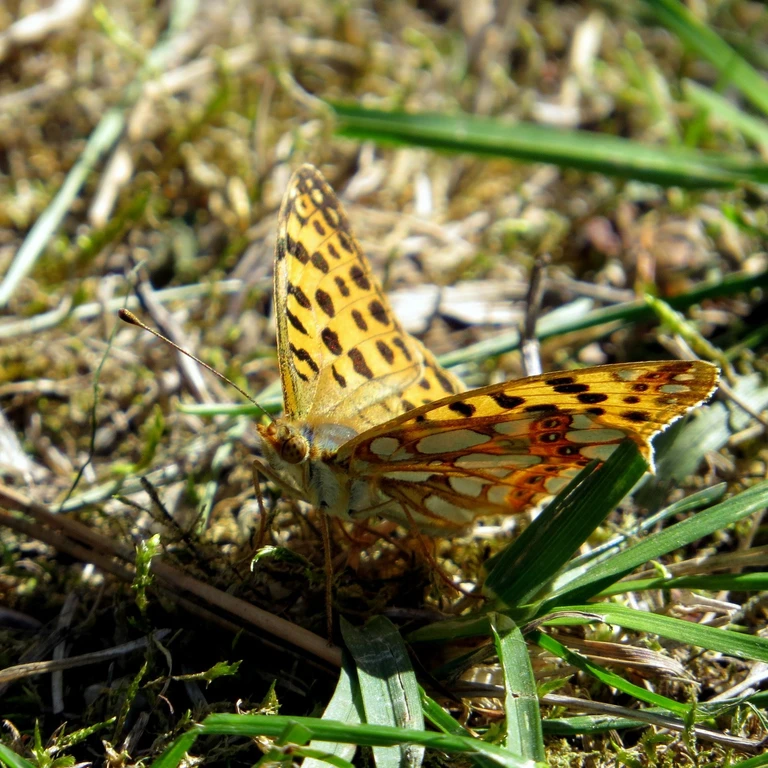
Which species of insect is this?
Issoria lathonia
